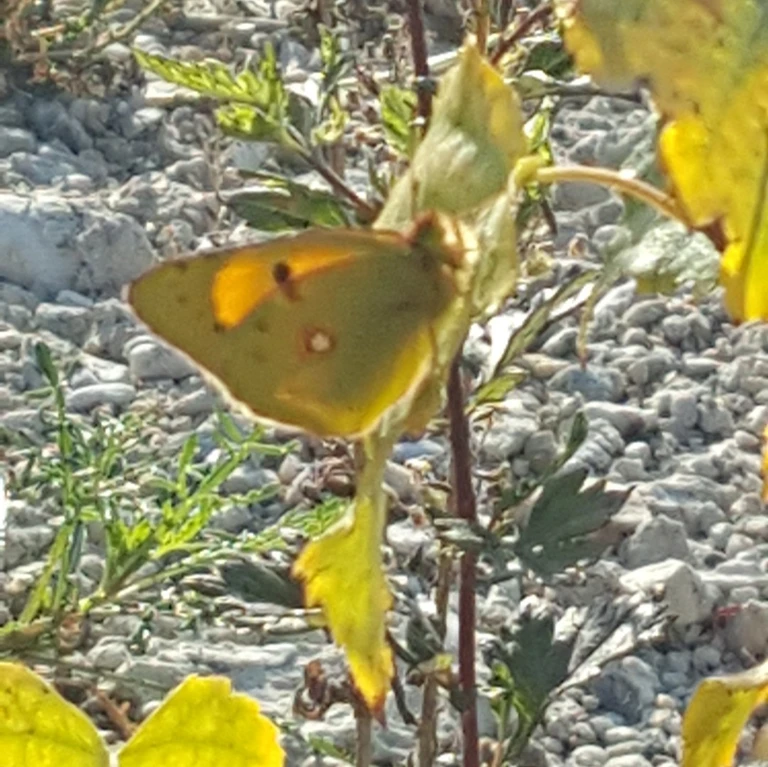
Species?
Colias croceus
